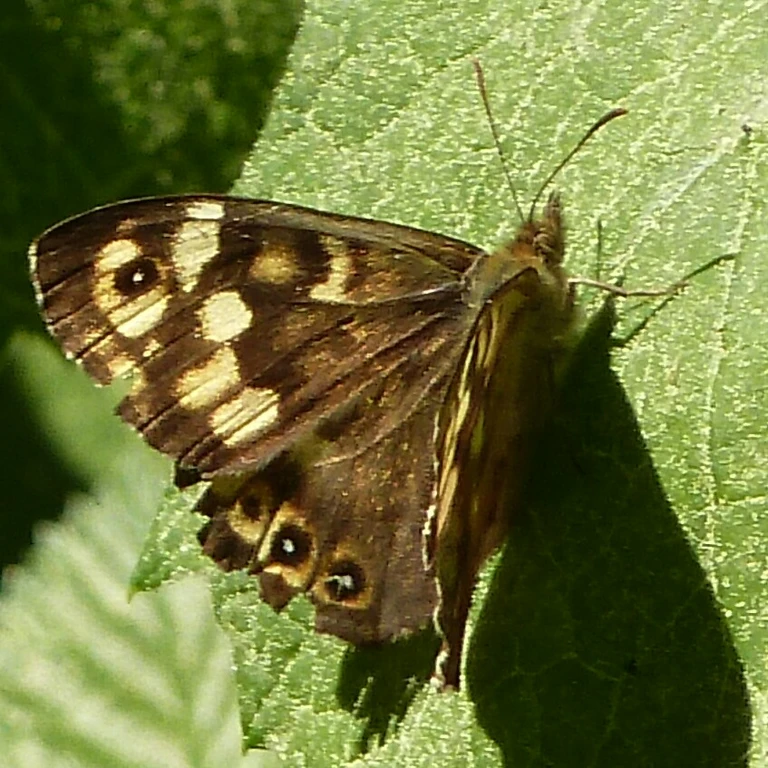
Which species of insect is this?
Pararge aegeria
